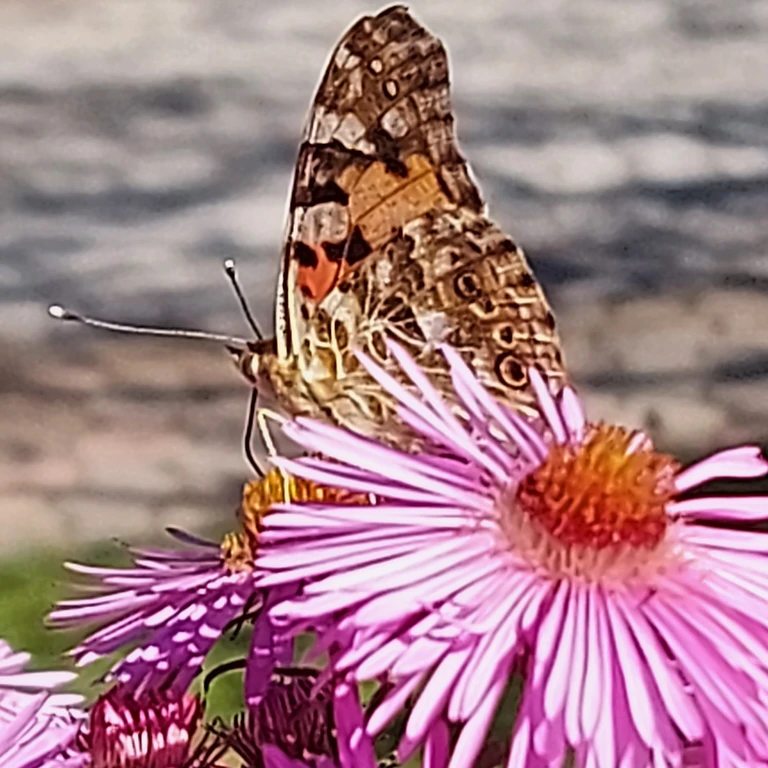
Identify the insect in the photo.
Vanessa cardui
